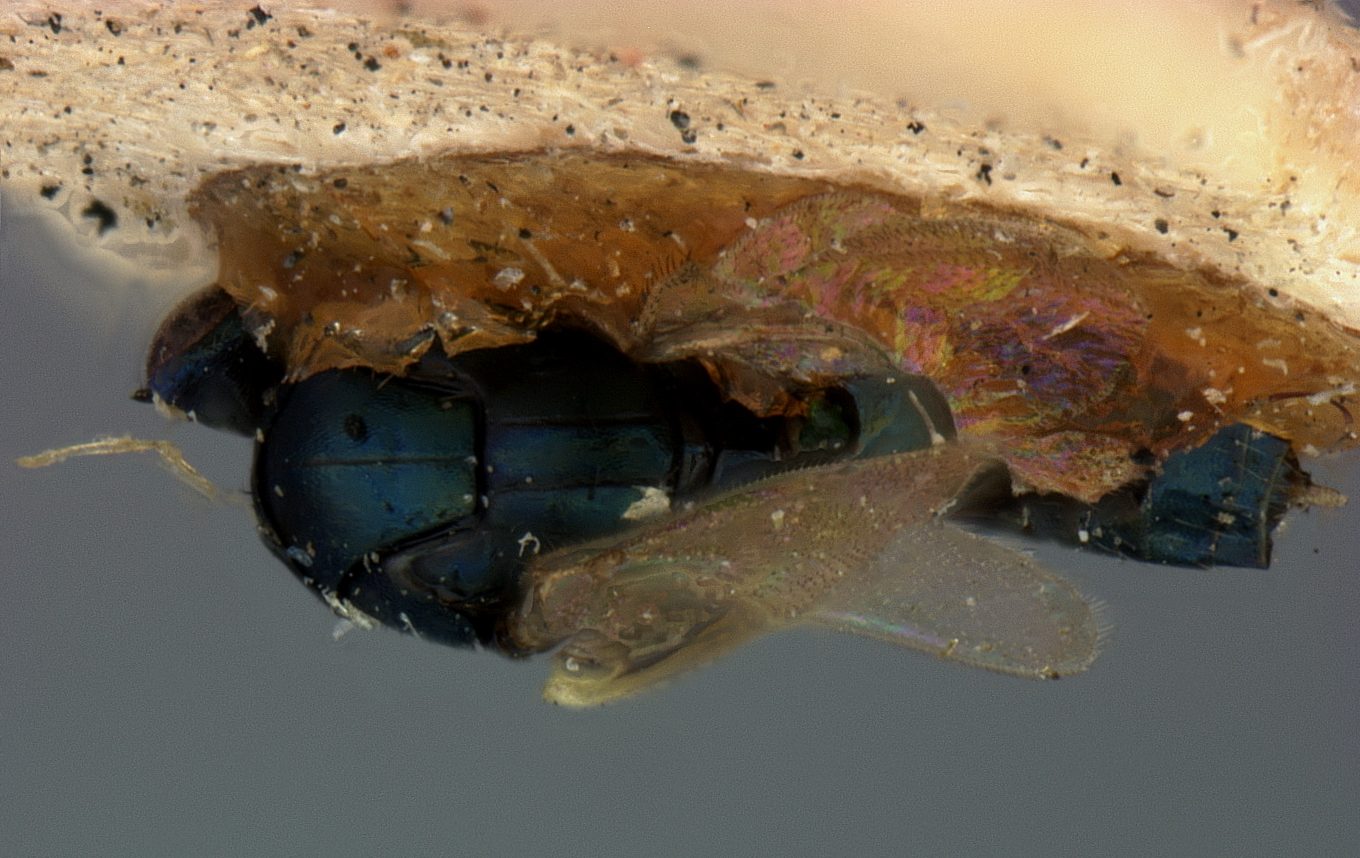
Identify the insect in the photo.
Hyperteles flocci
